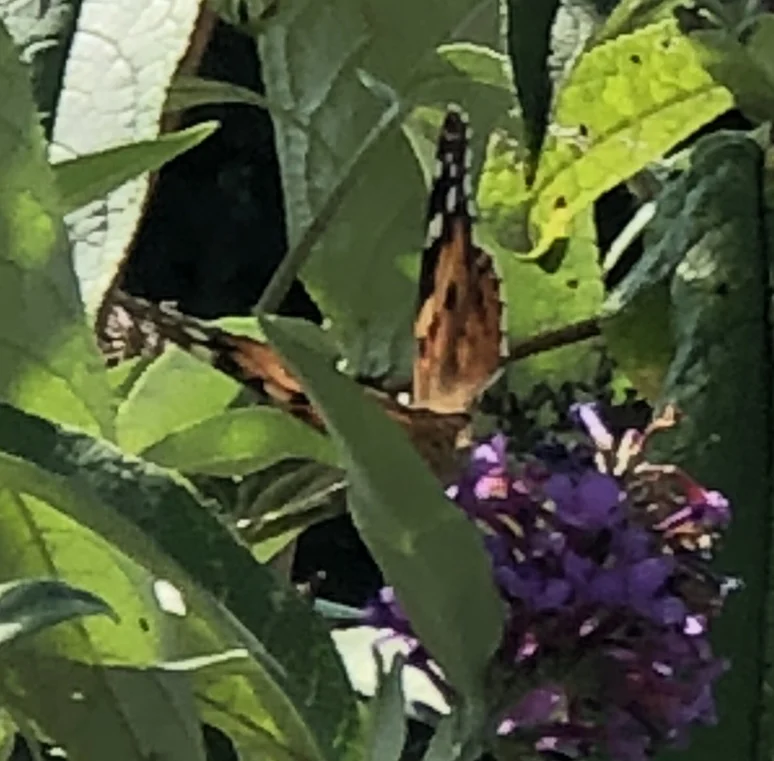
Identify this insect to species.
Vanessa cardui
